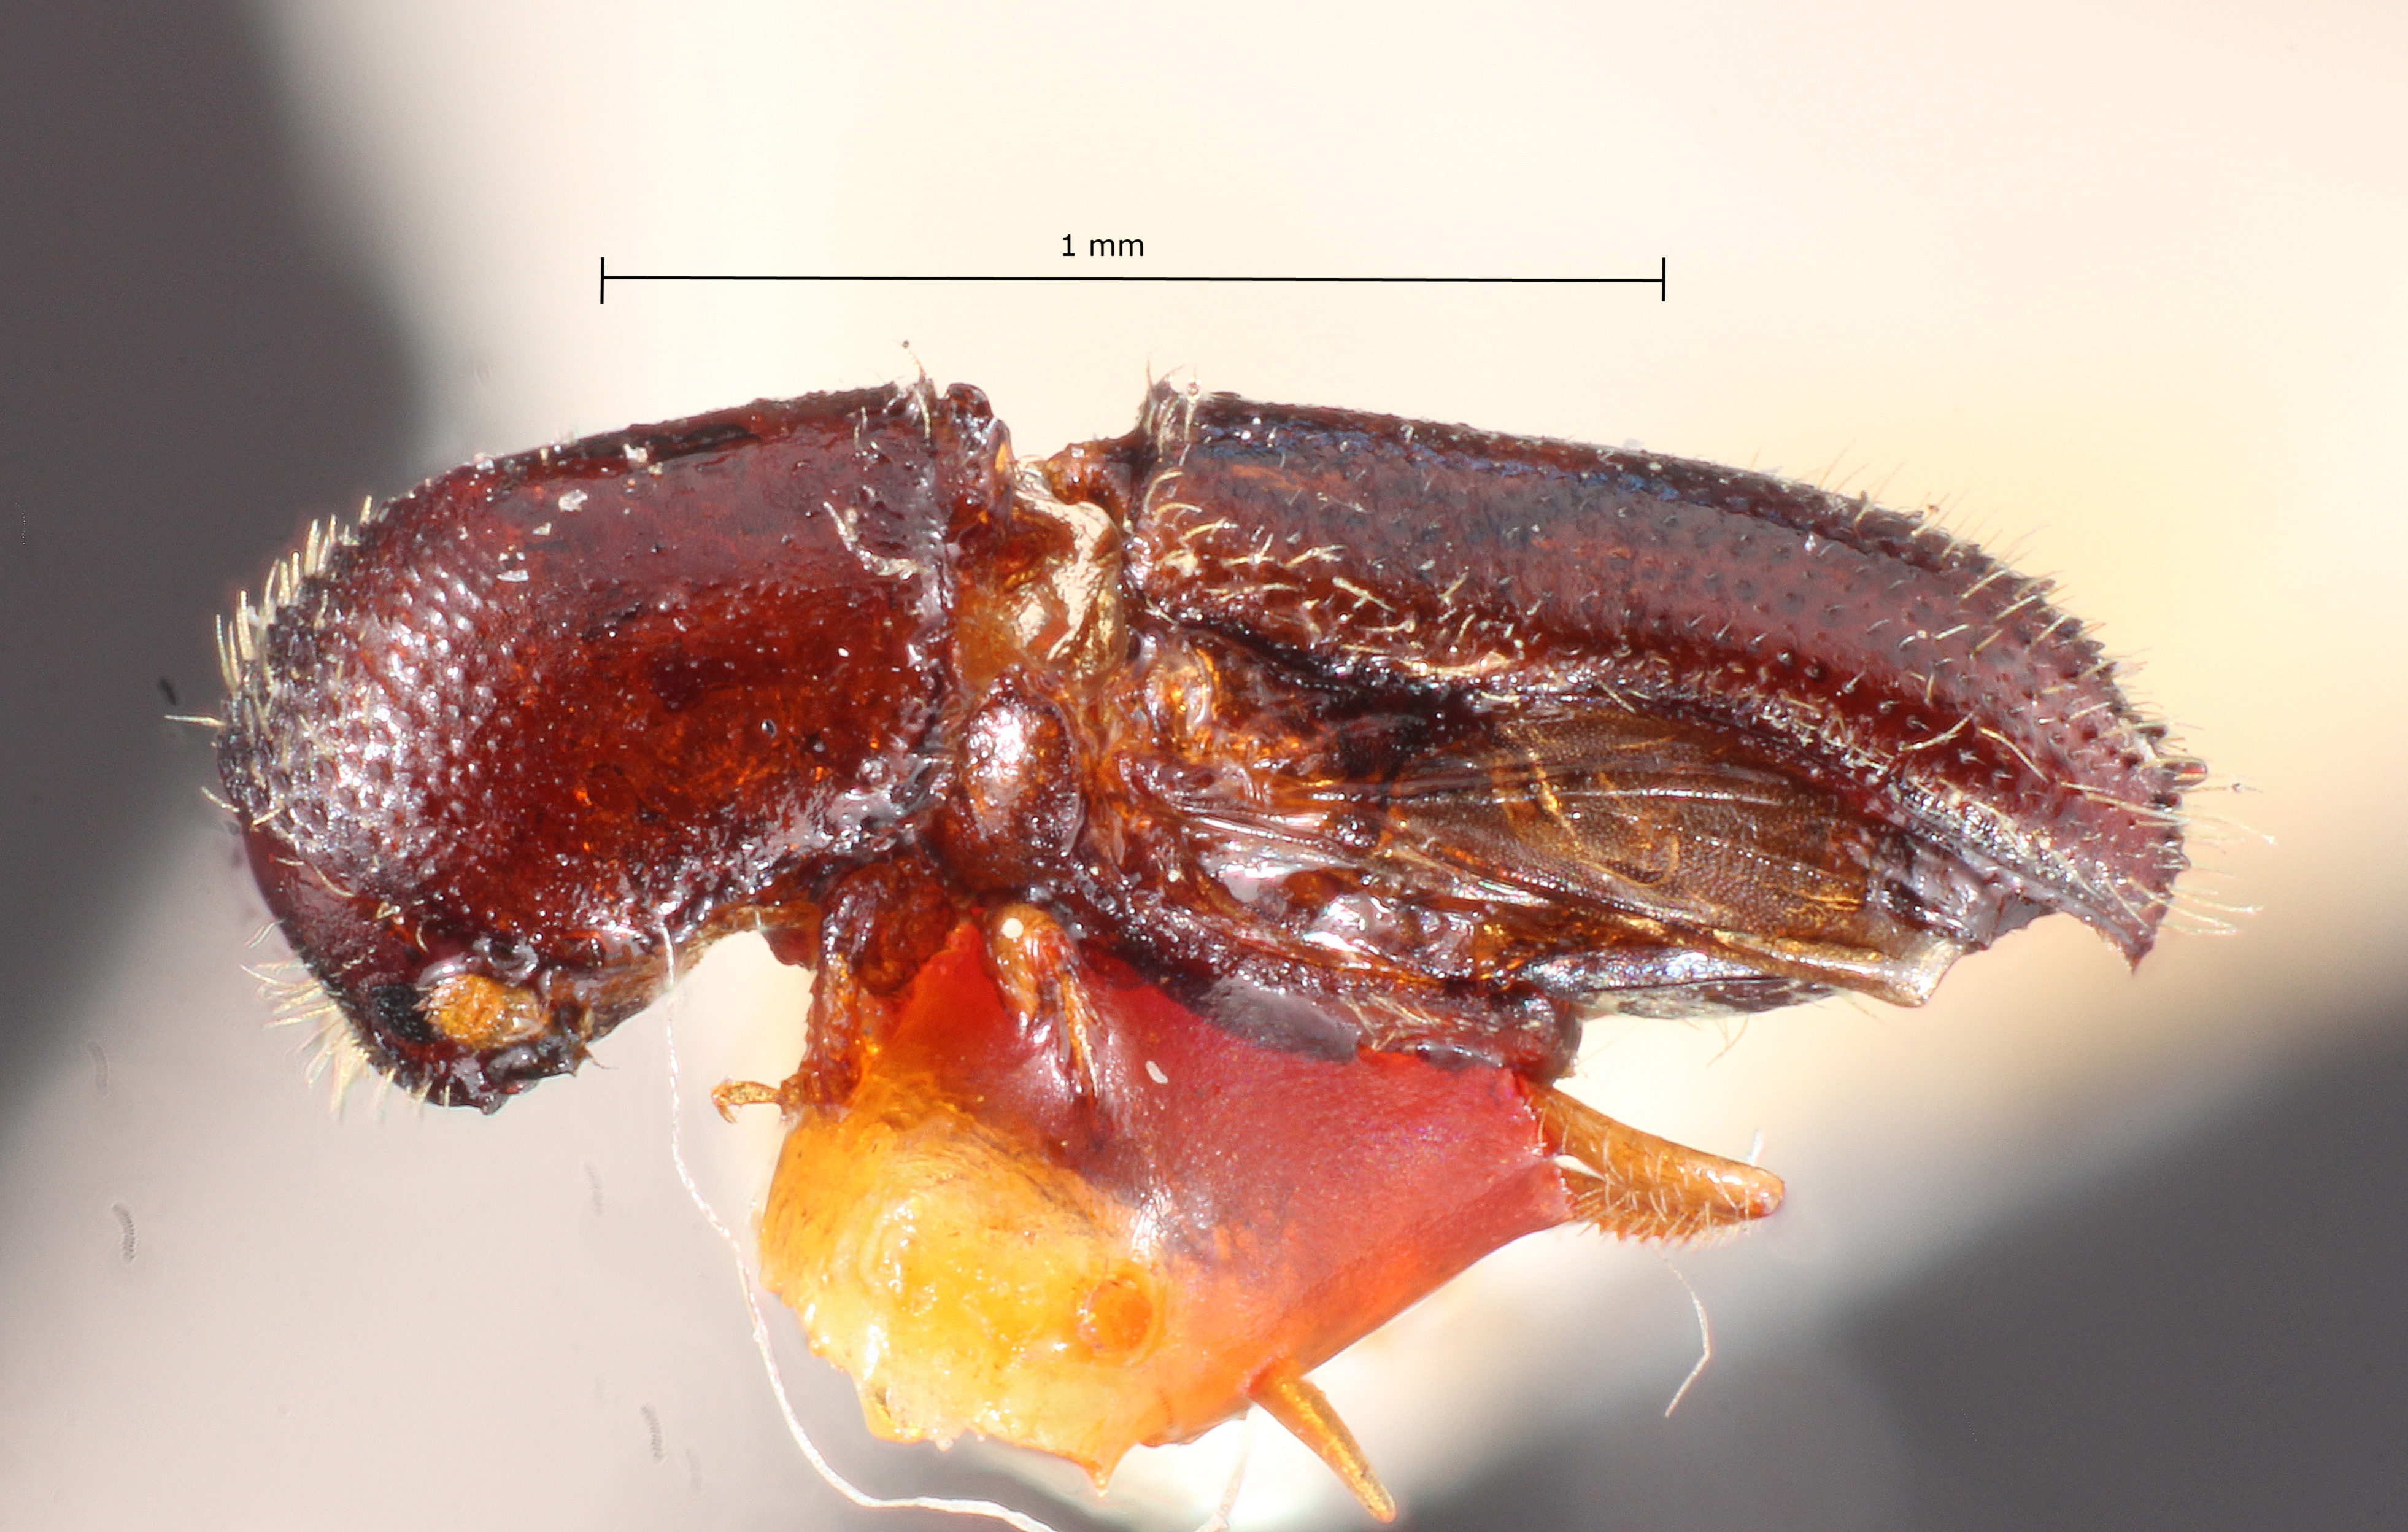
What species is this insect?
Xyleborus quercus
